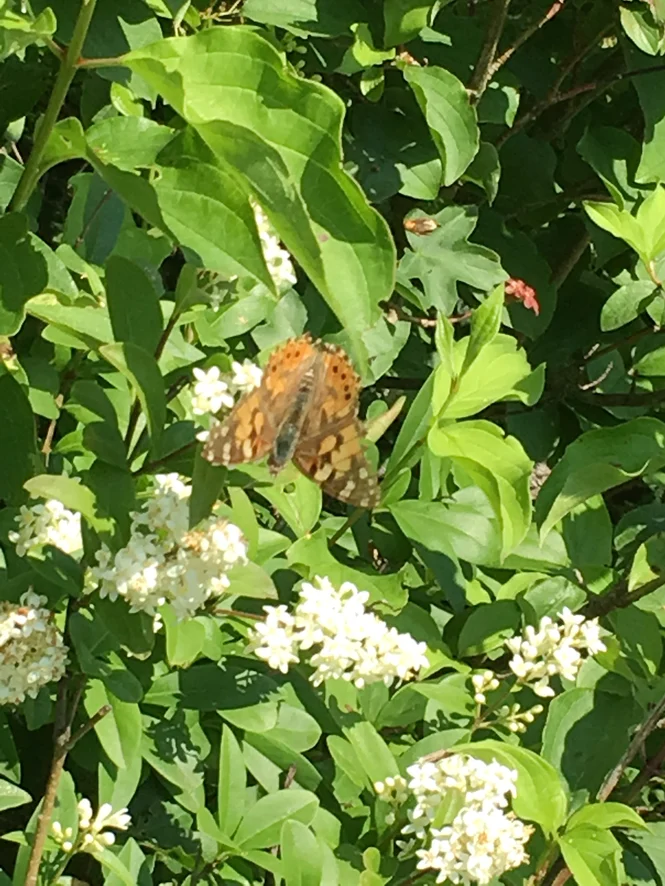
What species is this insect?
Vanessa cardui
